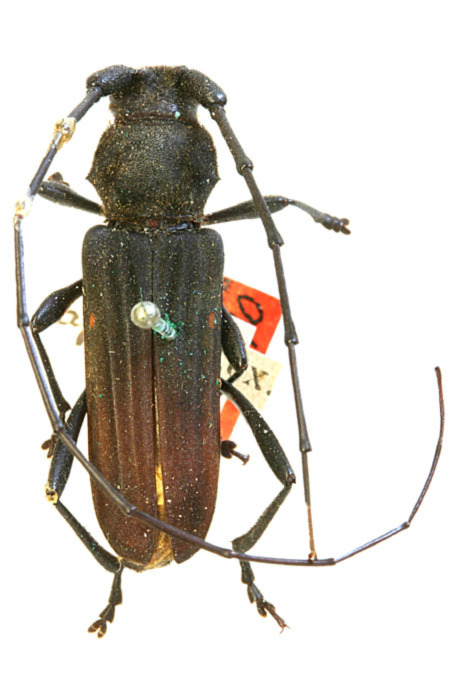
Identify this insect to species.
Tragidion coquus (also Tragidion apicatum)
